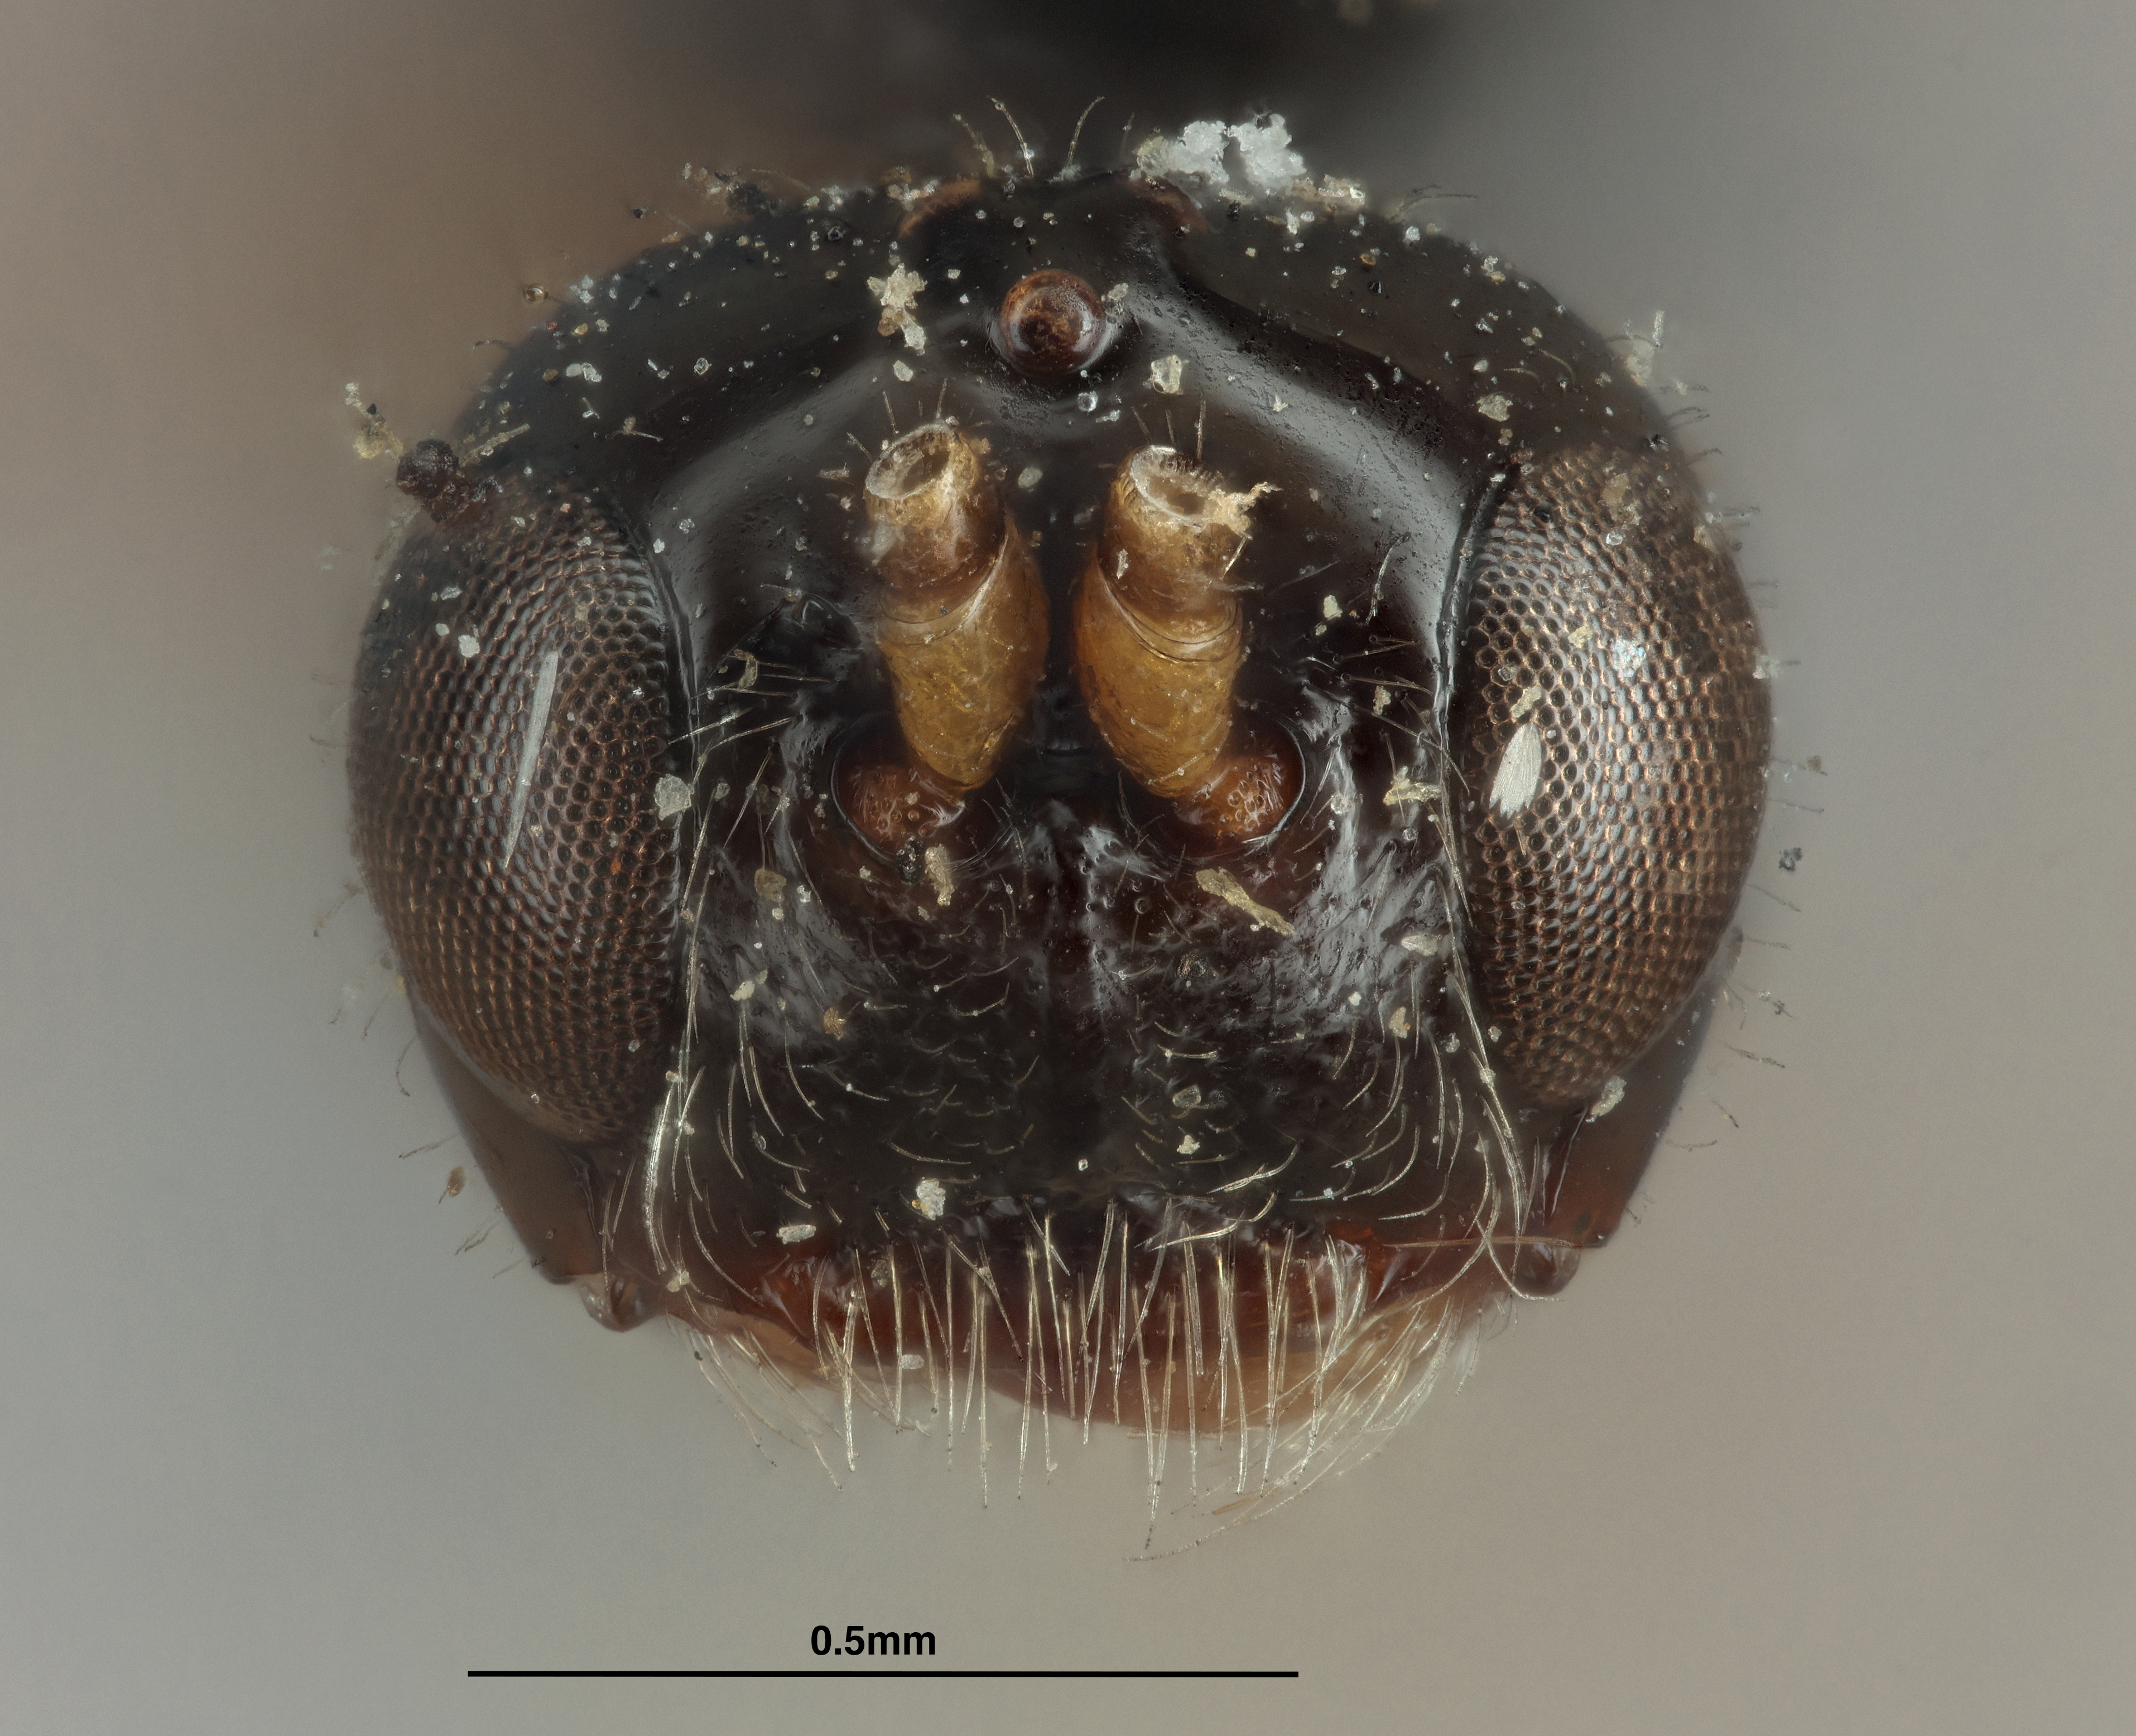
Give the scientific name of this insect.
Opius coloradensis
